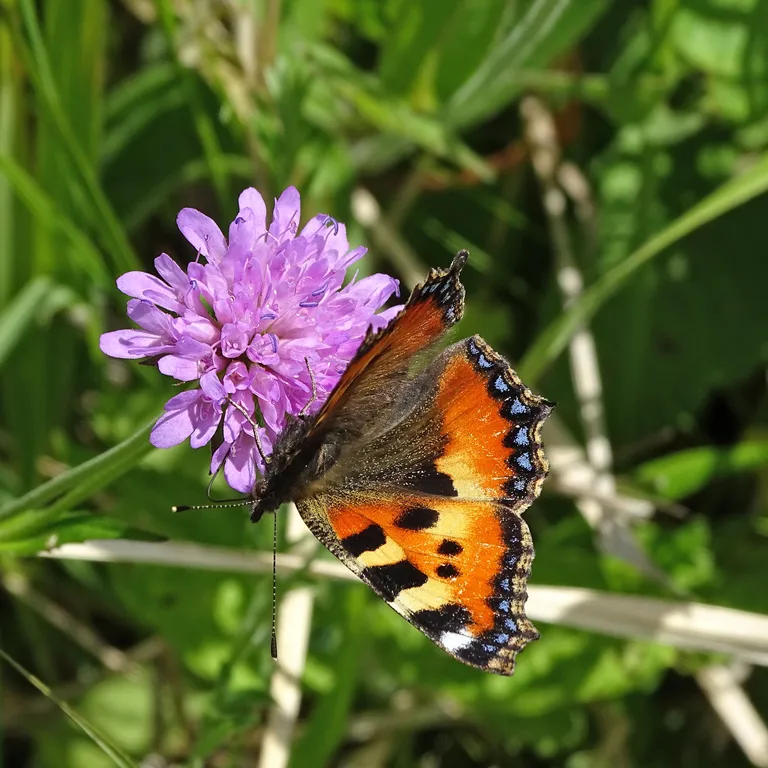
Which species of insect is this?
Aglais urticae
